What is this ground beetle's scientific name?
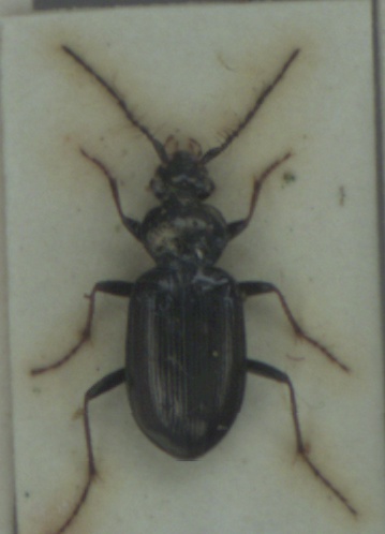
Loricera pilicornis
